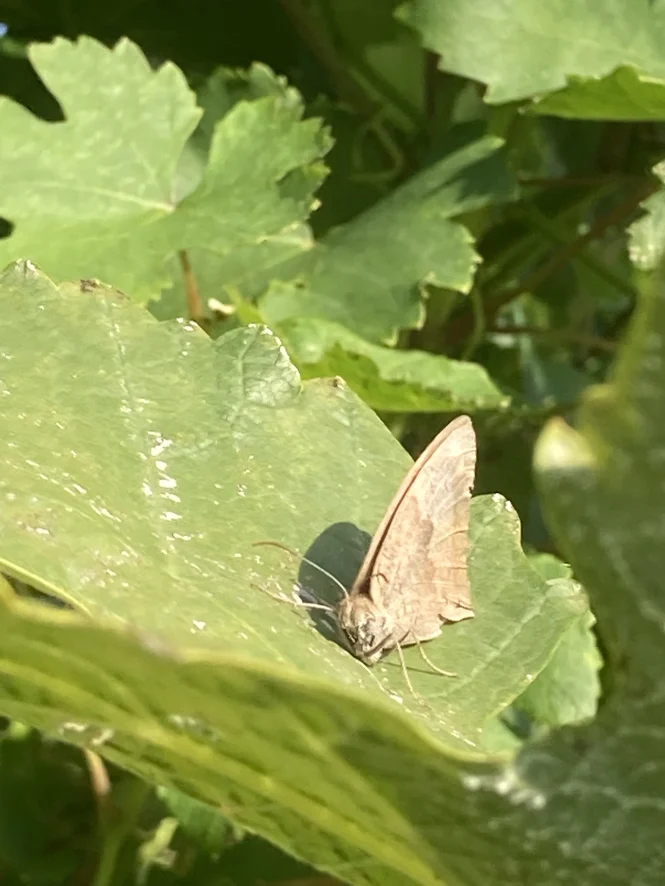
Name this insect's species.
Maniola jurtina
